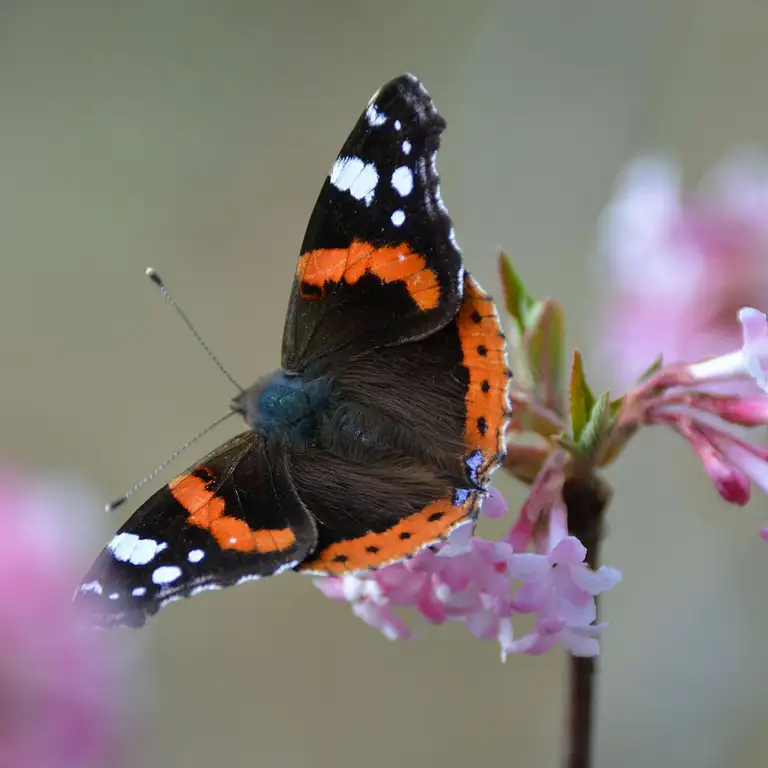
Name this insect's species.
Vanessa atalanta
